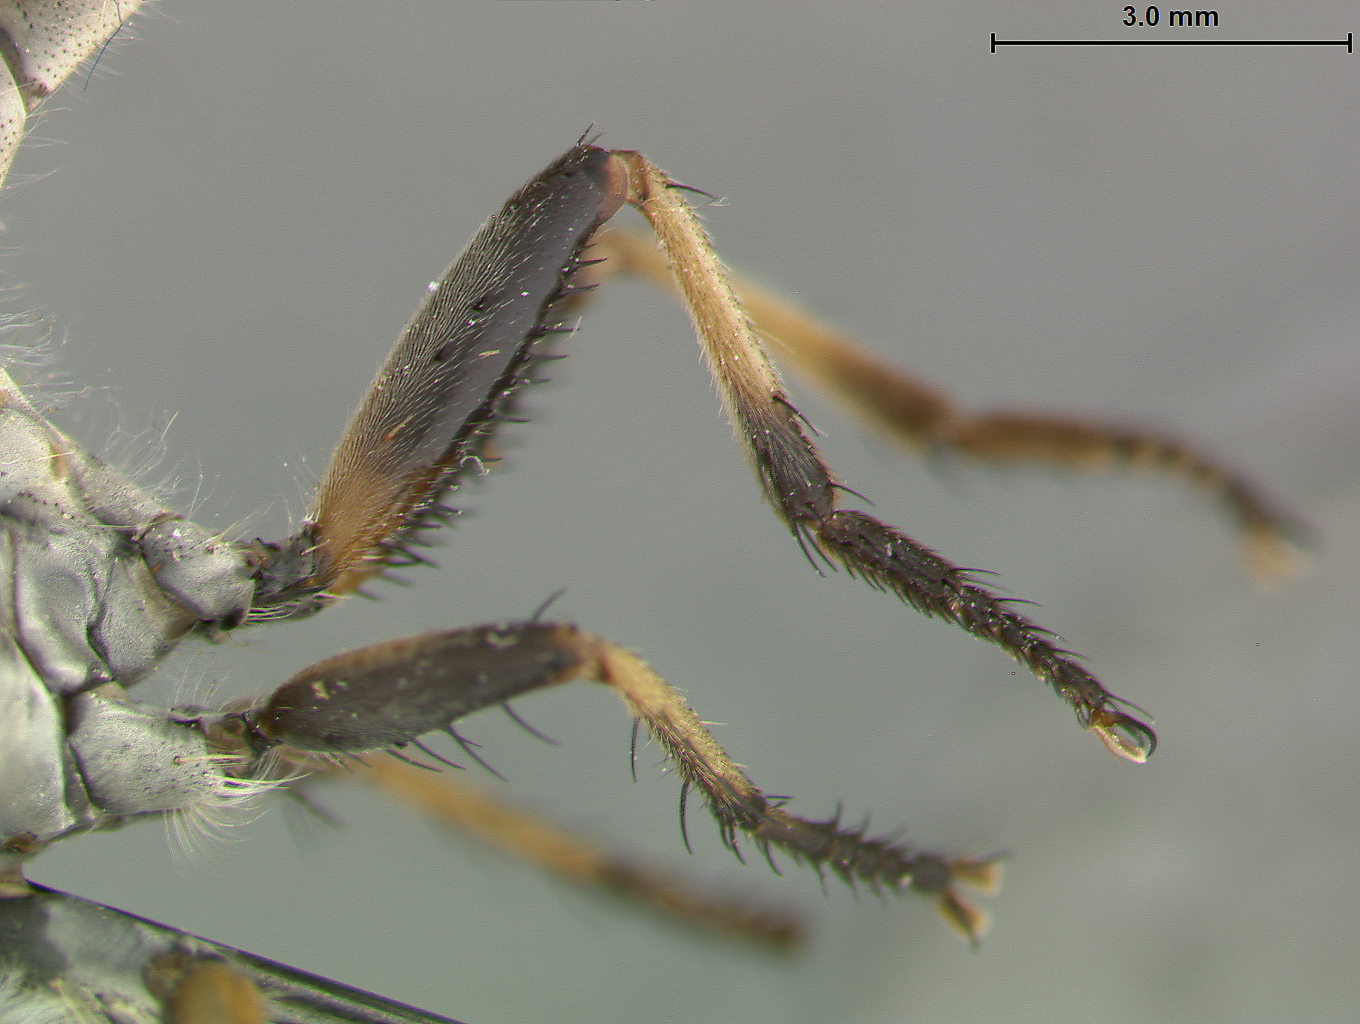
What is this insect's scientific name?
Ommatius texanus
